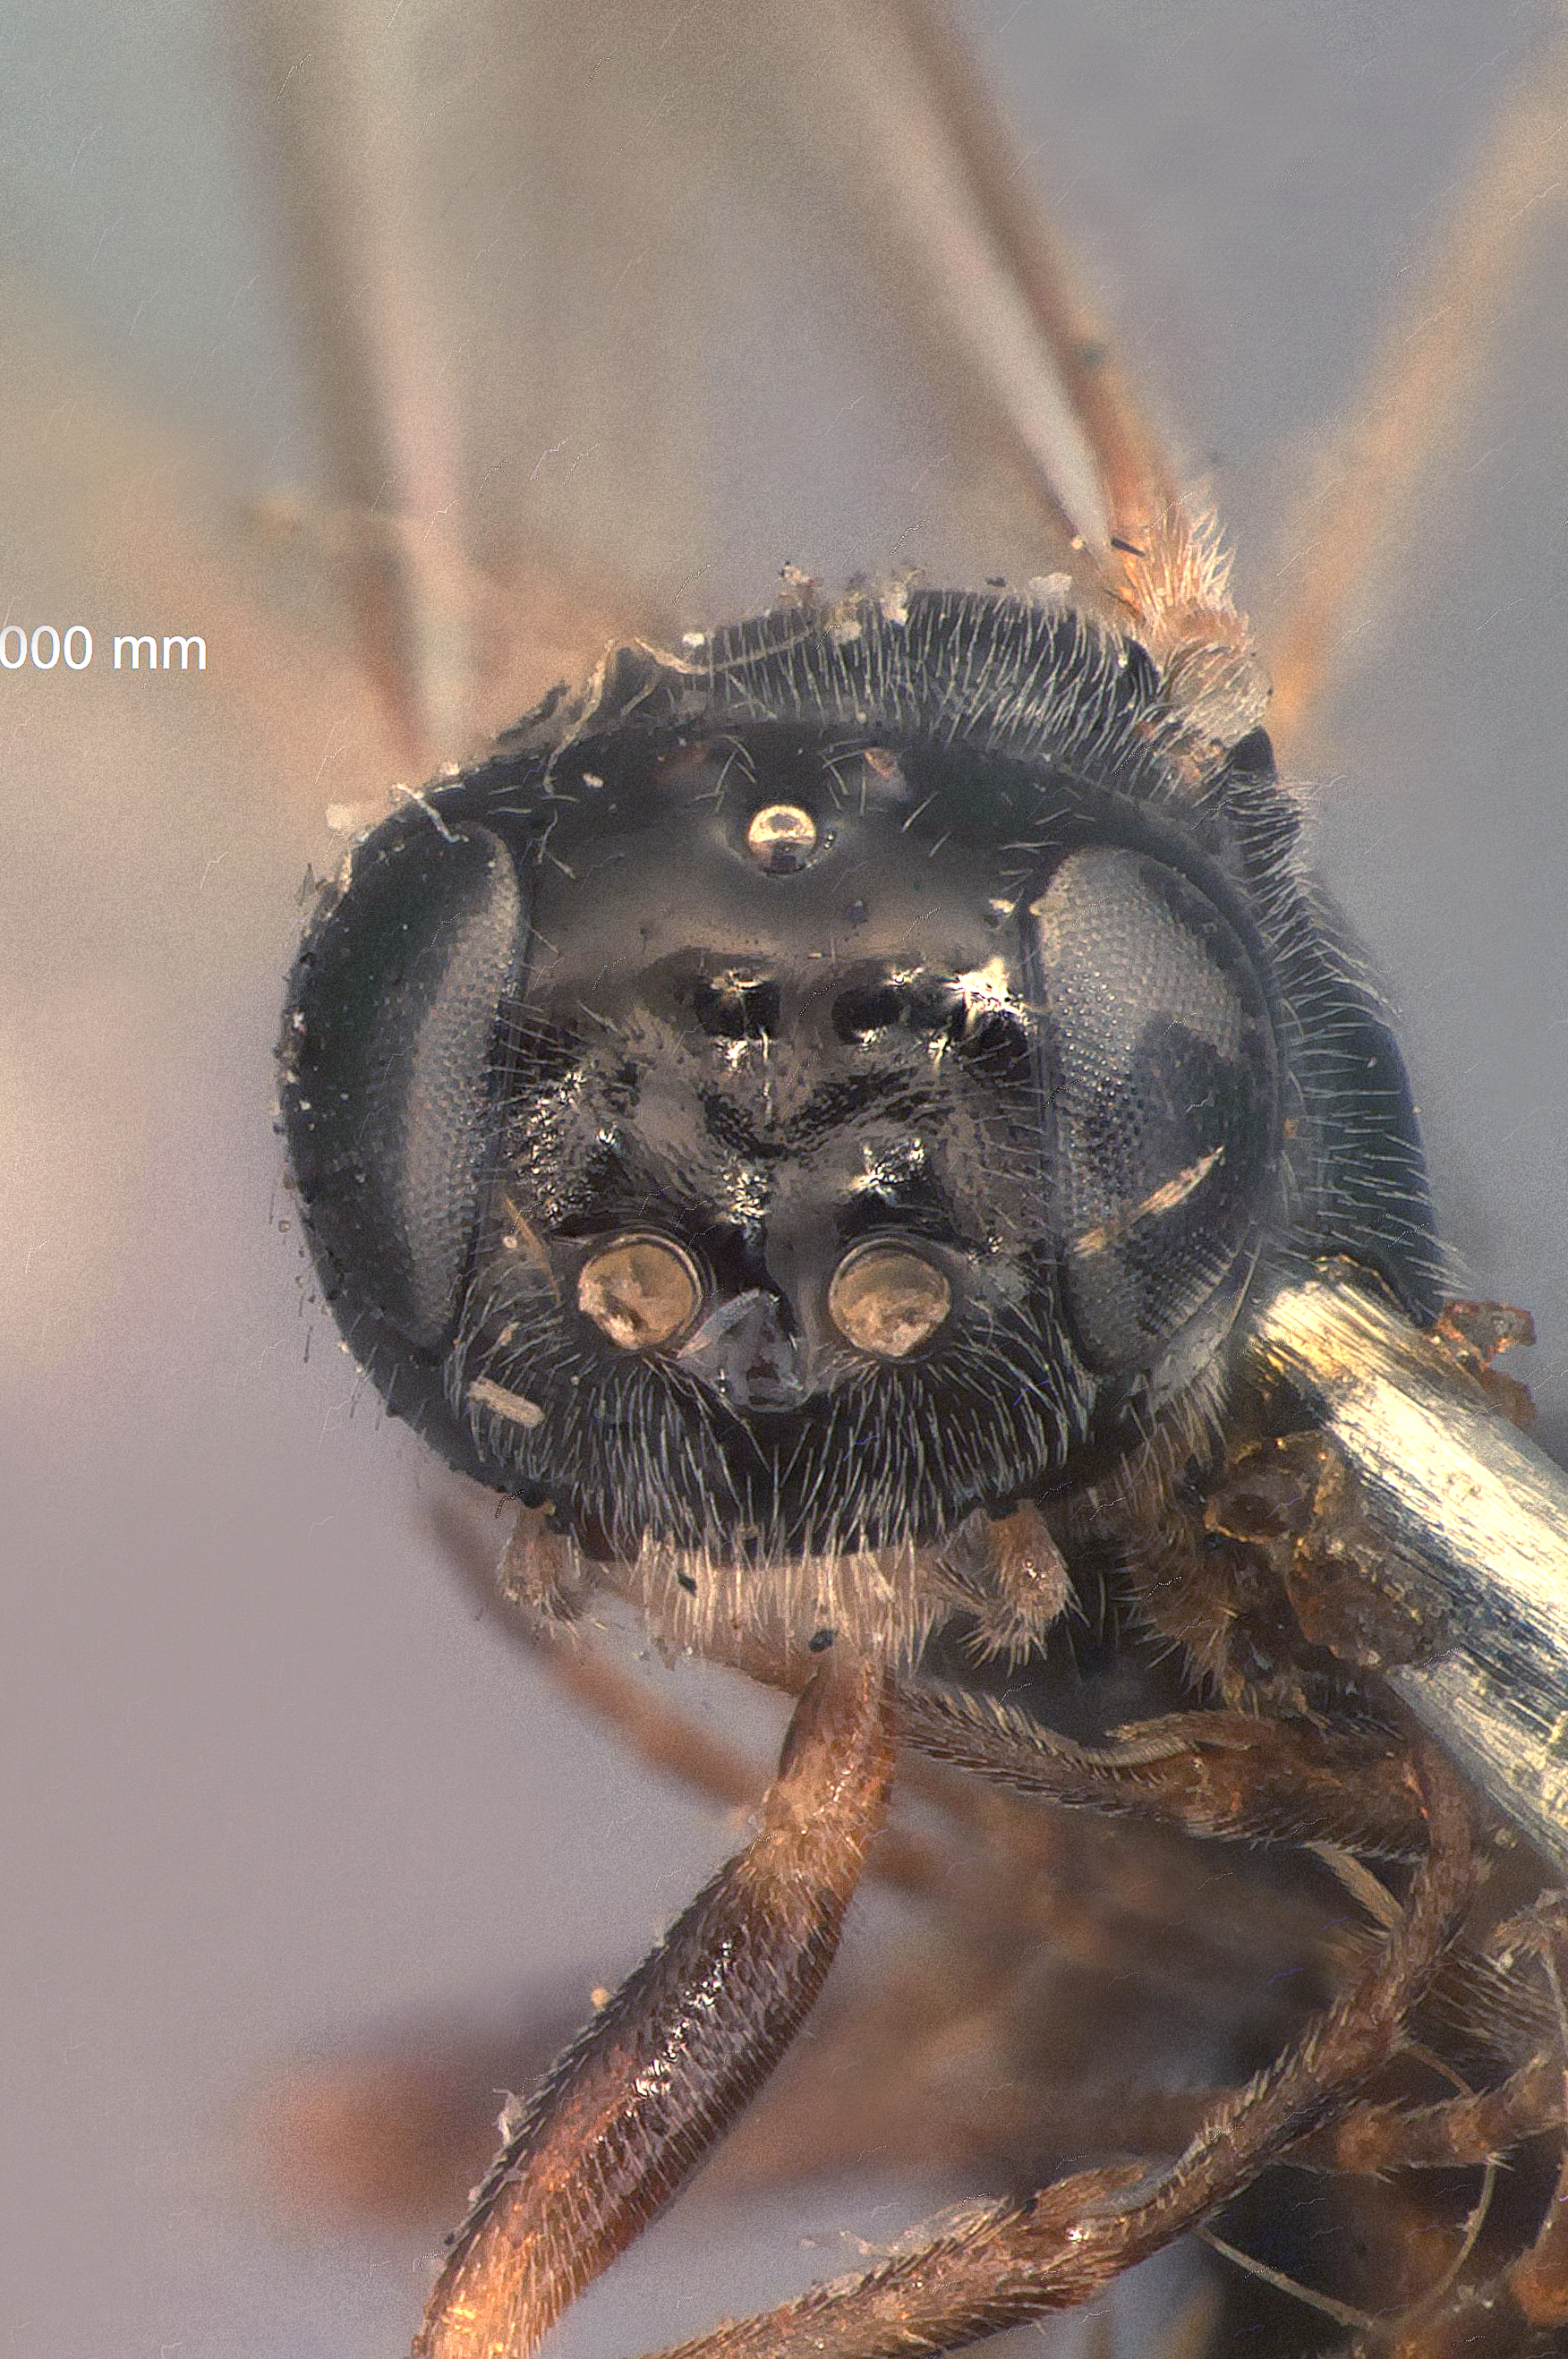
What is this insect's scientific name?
Algina alaskensis
